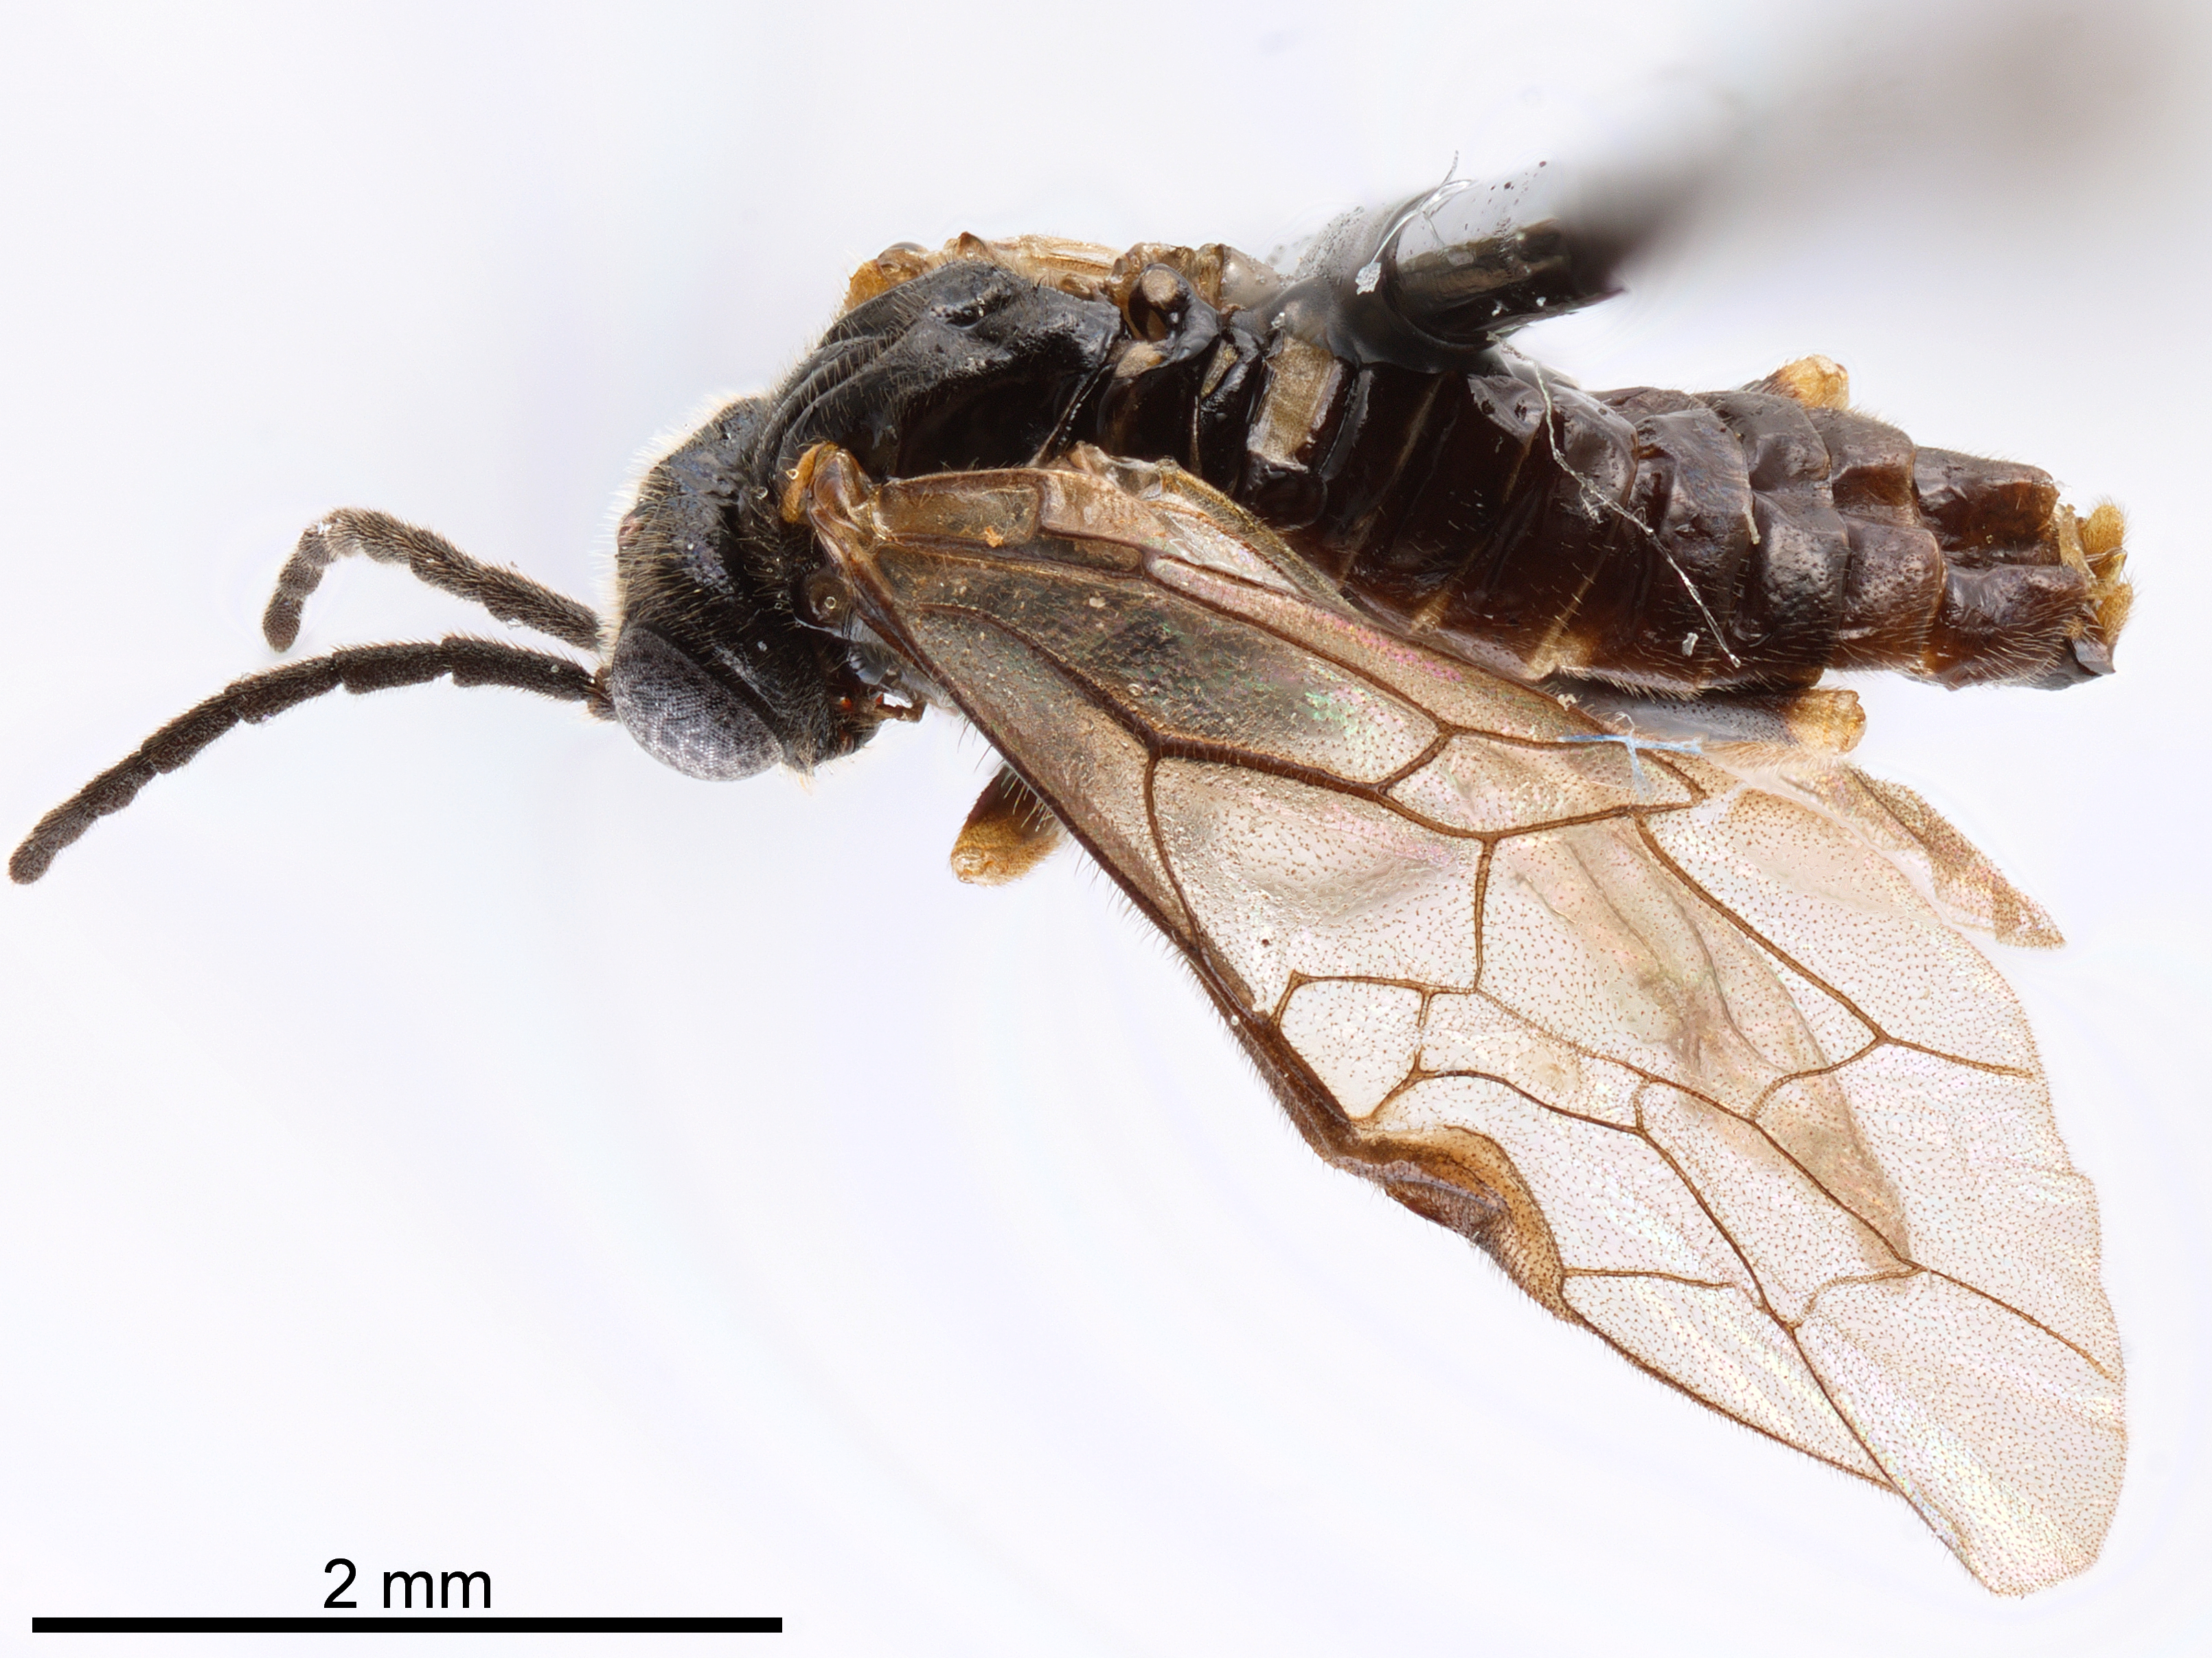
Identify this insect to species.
Adelesta nova
